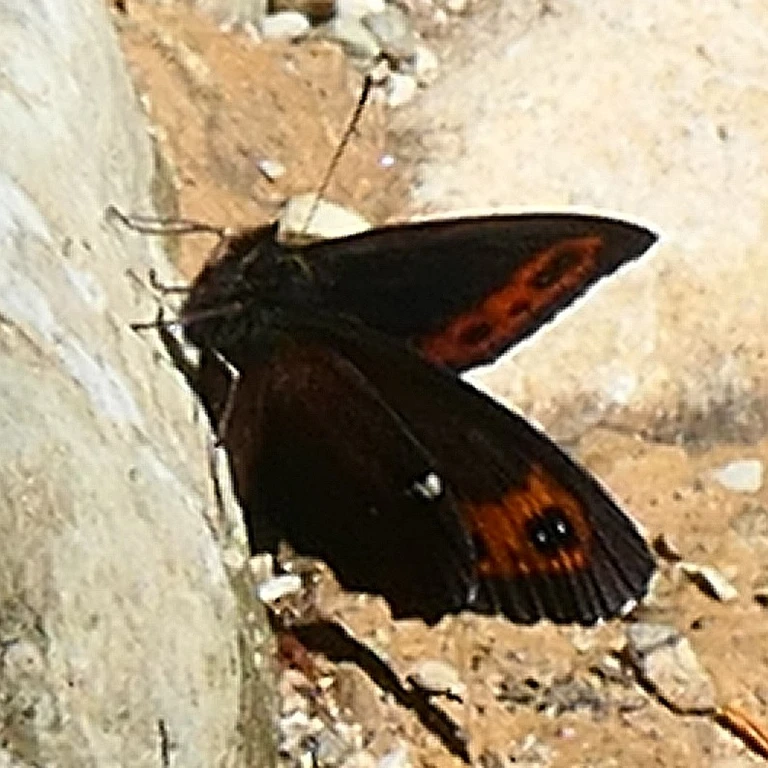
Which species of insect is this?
Erebia ligea
